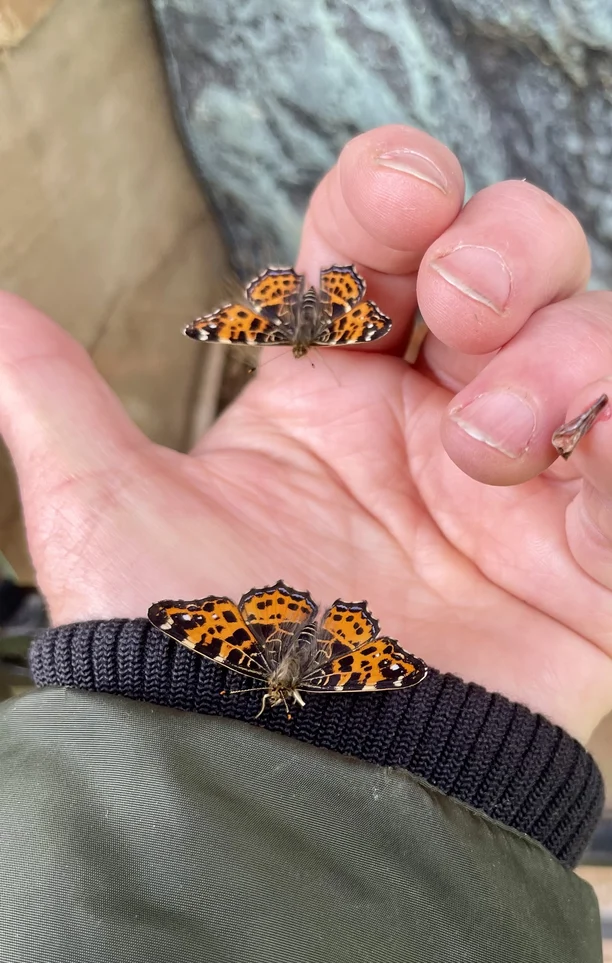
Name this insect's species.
Araschnia levana
